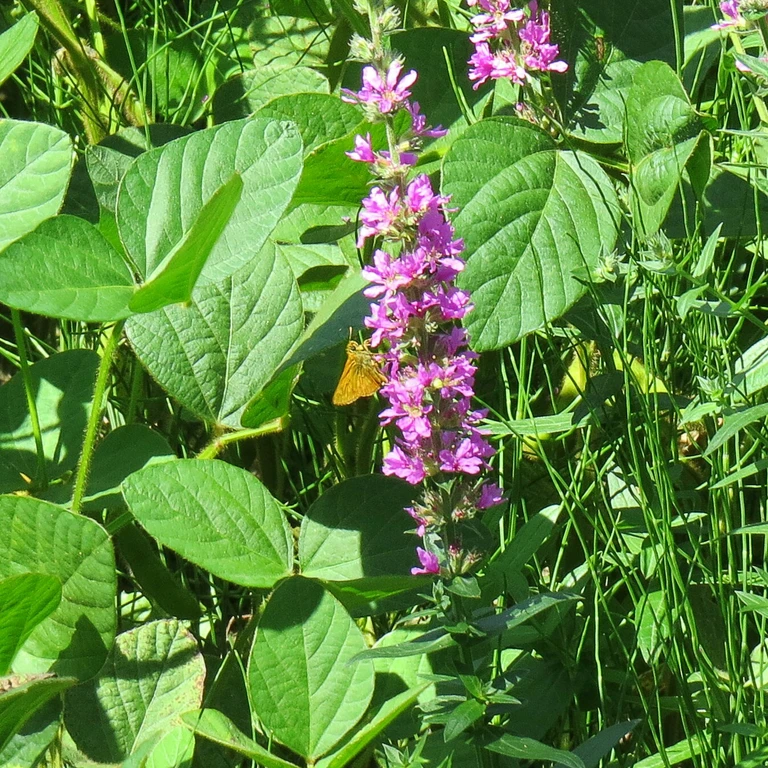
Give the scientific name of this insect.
Ochlodes sylvanus (also Ochlodes venata)
